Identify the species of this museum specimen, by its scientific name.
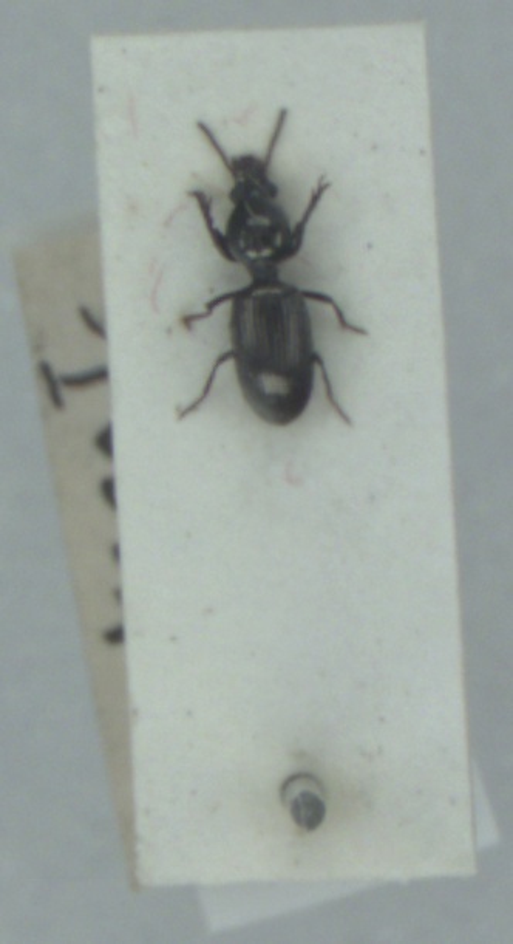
Dyschirius impunctipennis
